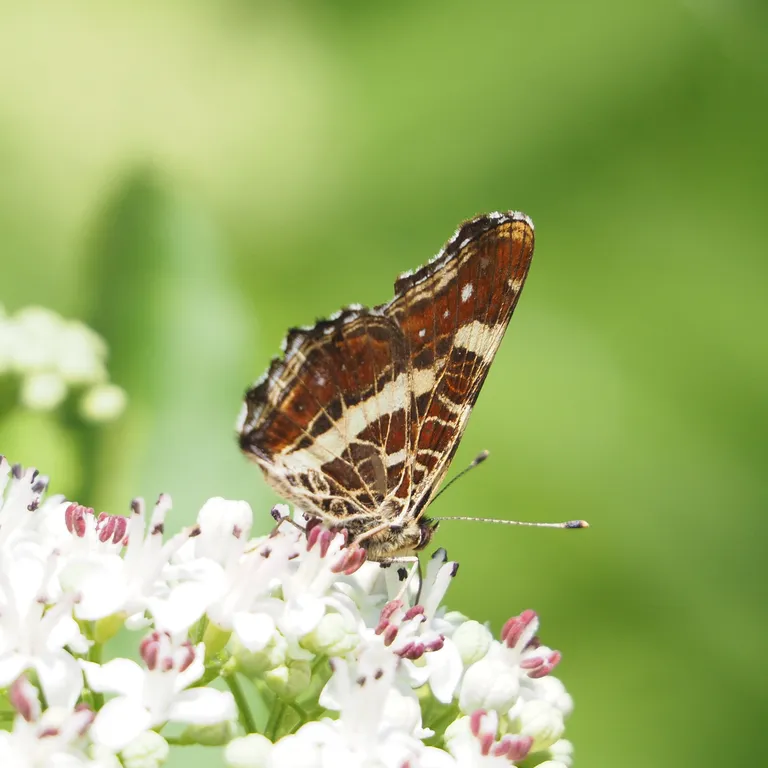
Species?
Araschnia levana
